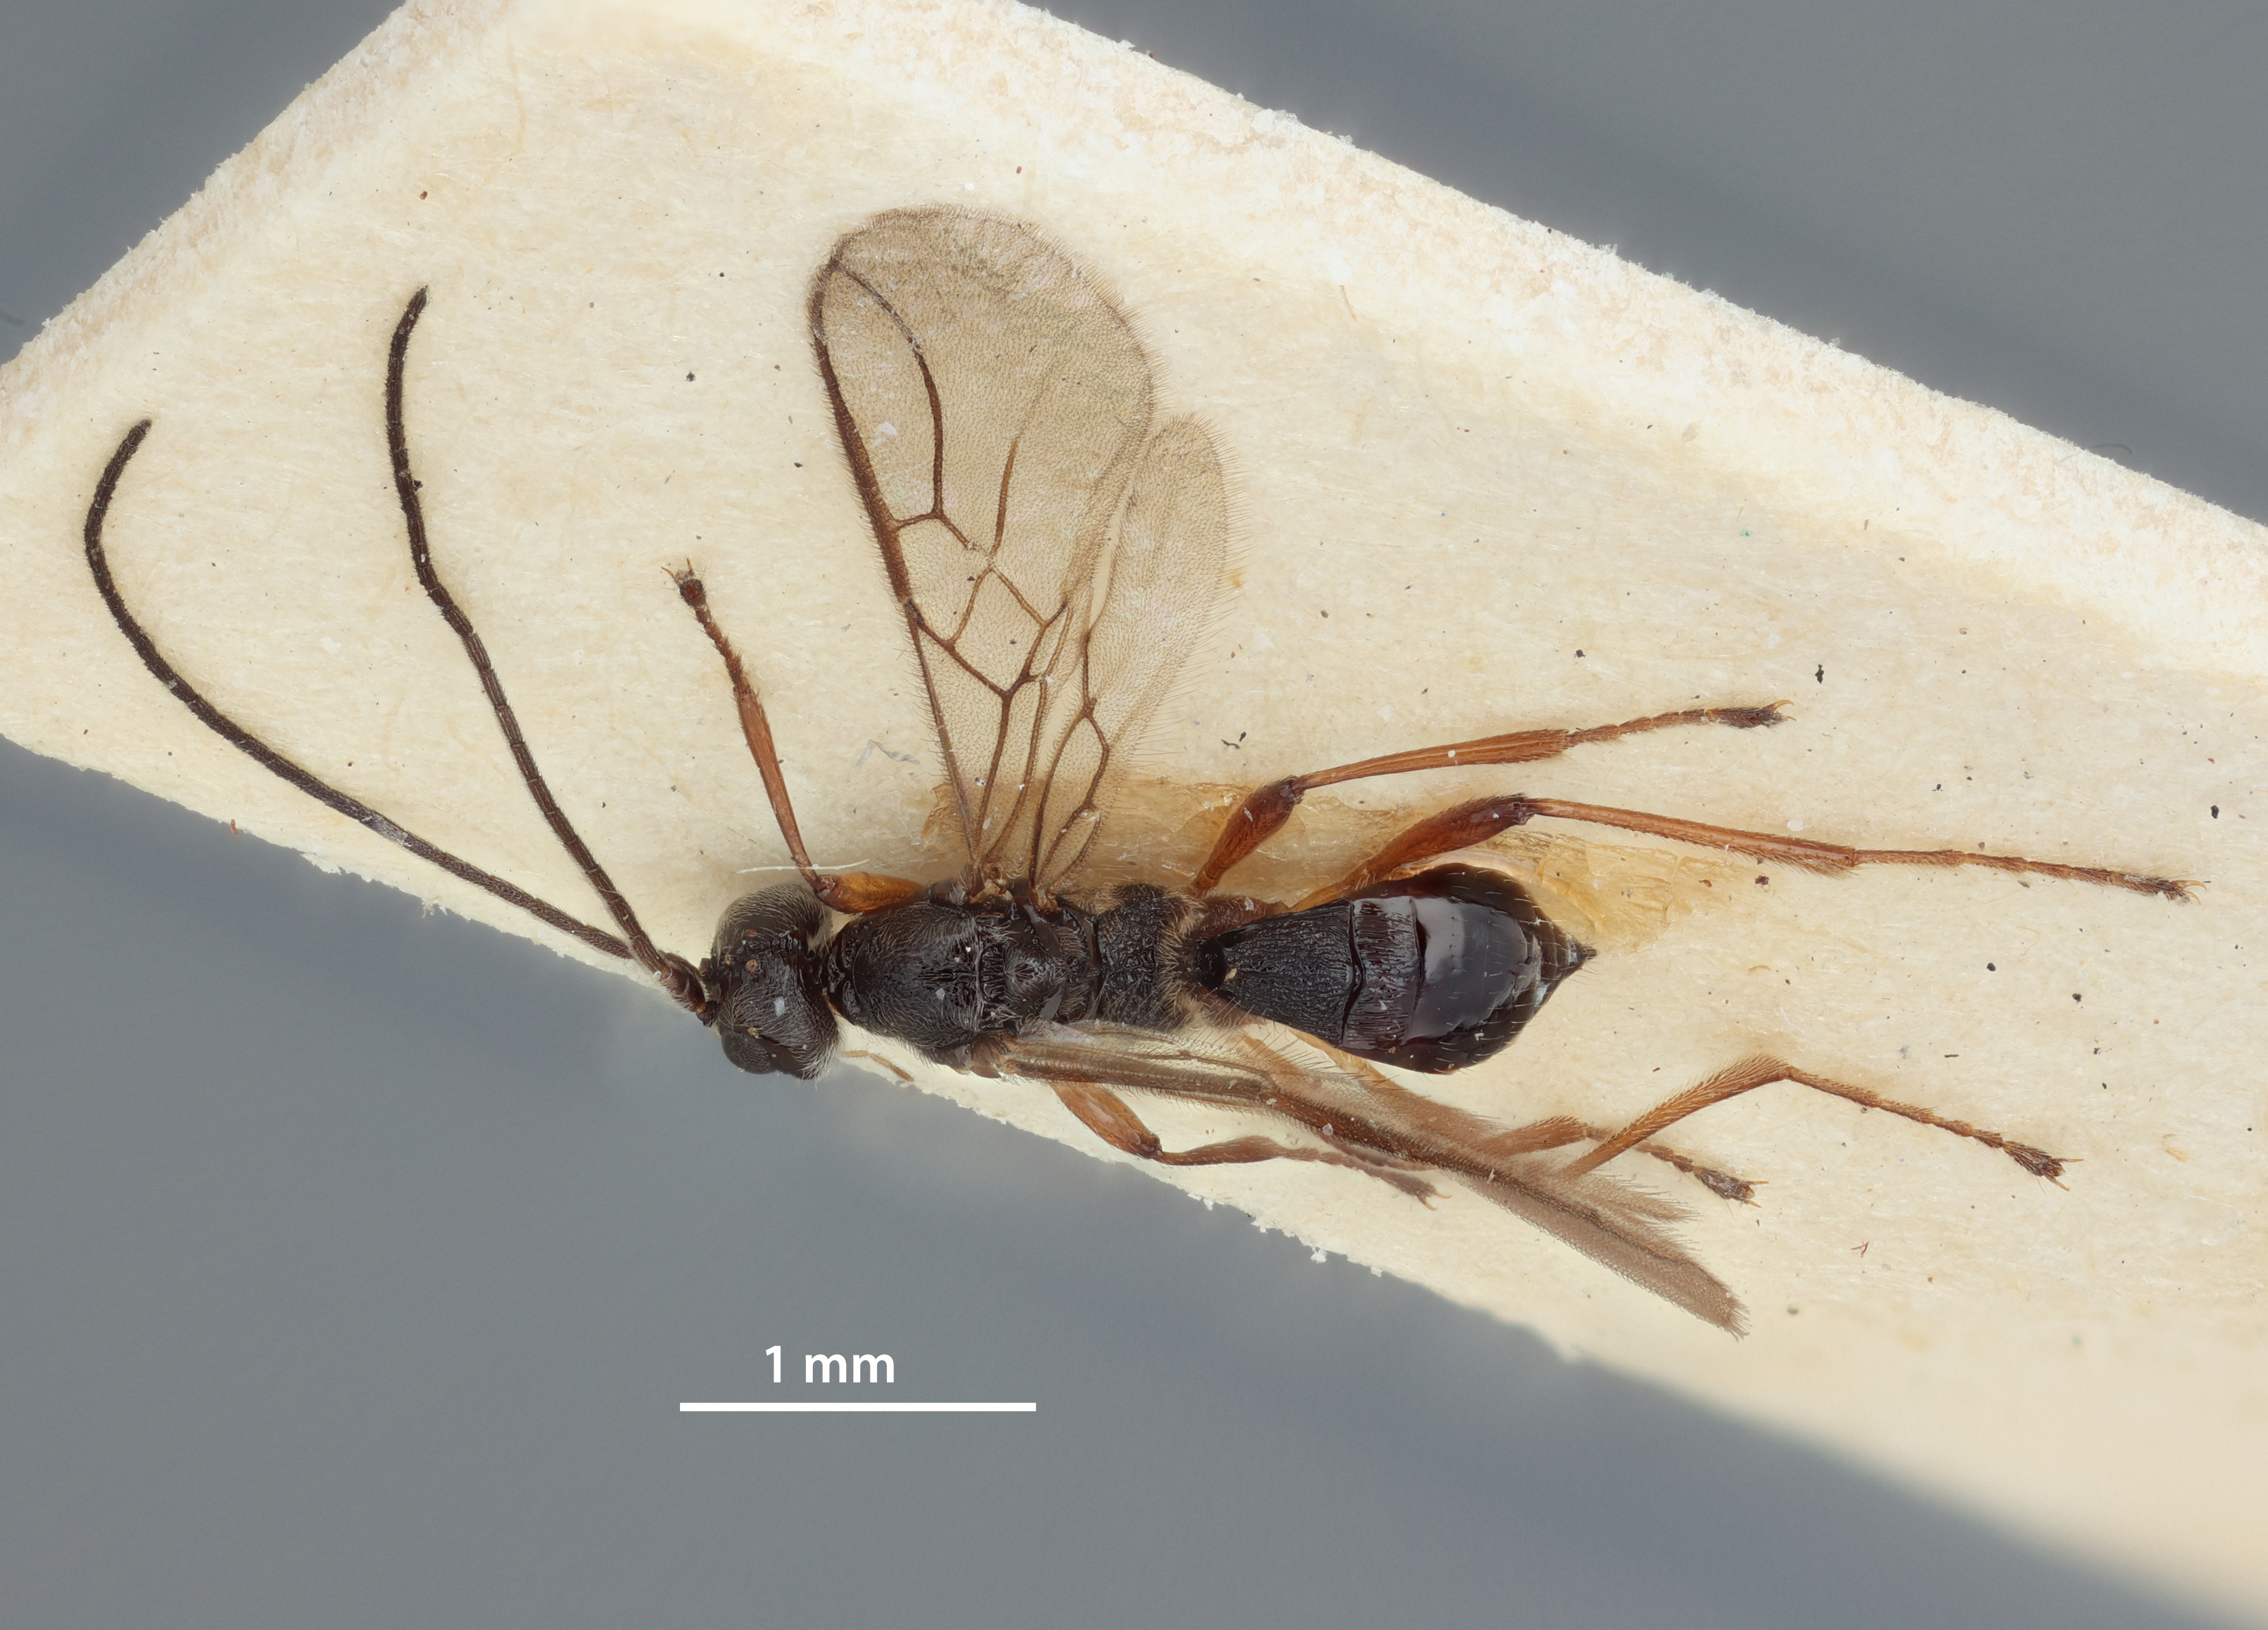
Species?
Chorebus scabrifossa
